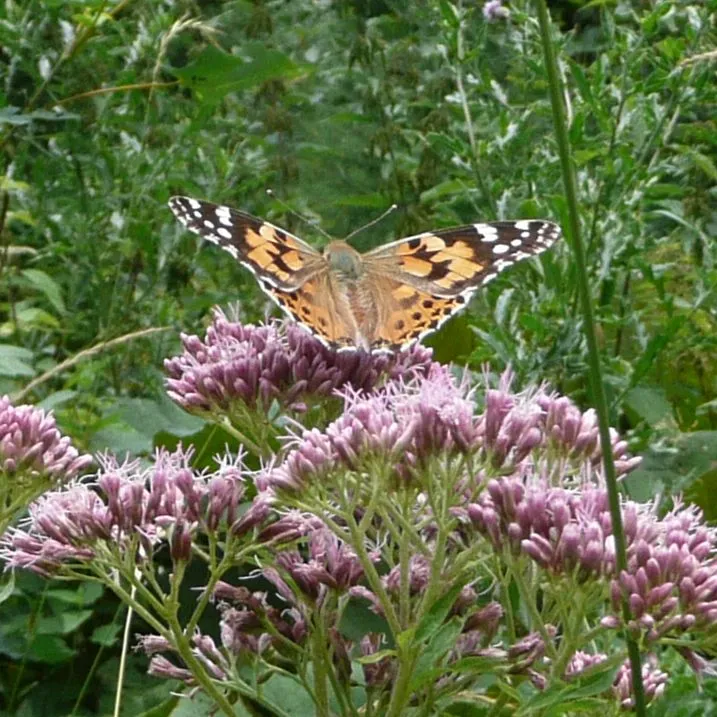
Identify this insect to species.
Vanessa cardui
